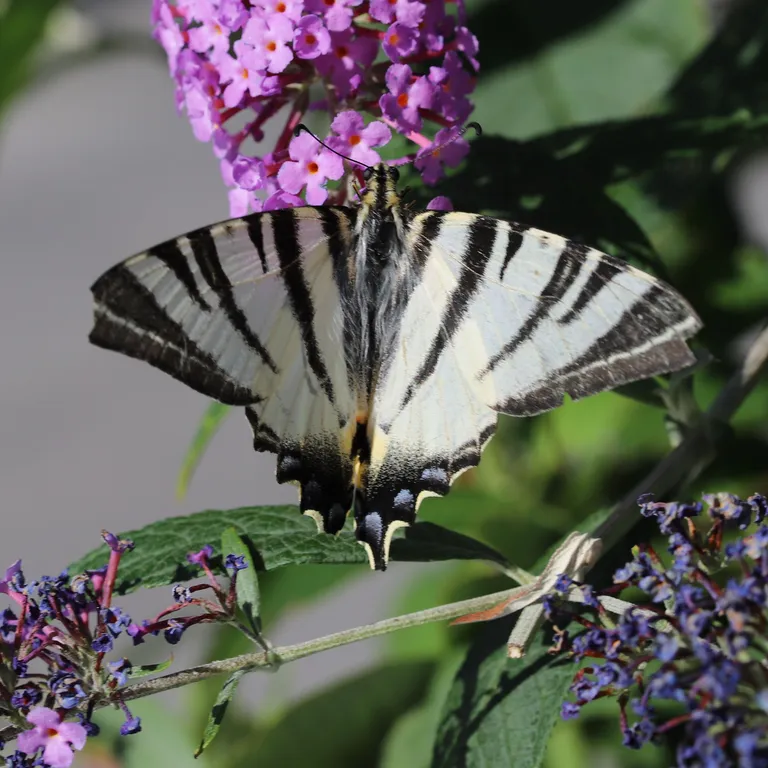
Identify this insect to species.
Iphiclides podalirius
